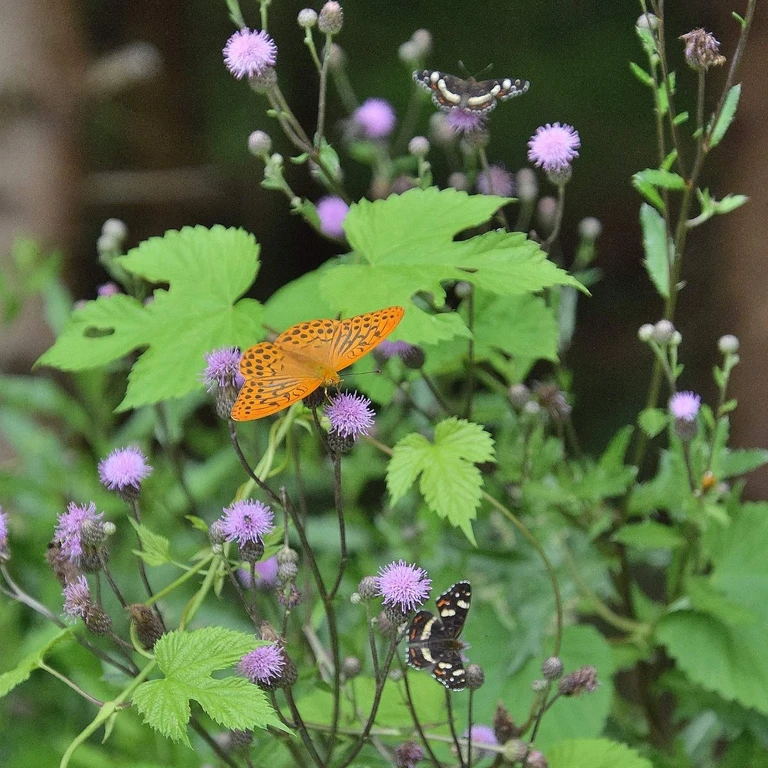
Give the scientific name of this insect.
Argynnis paphia
